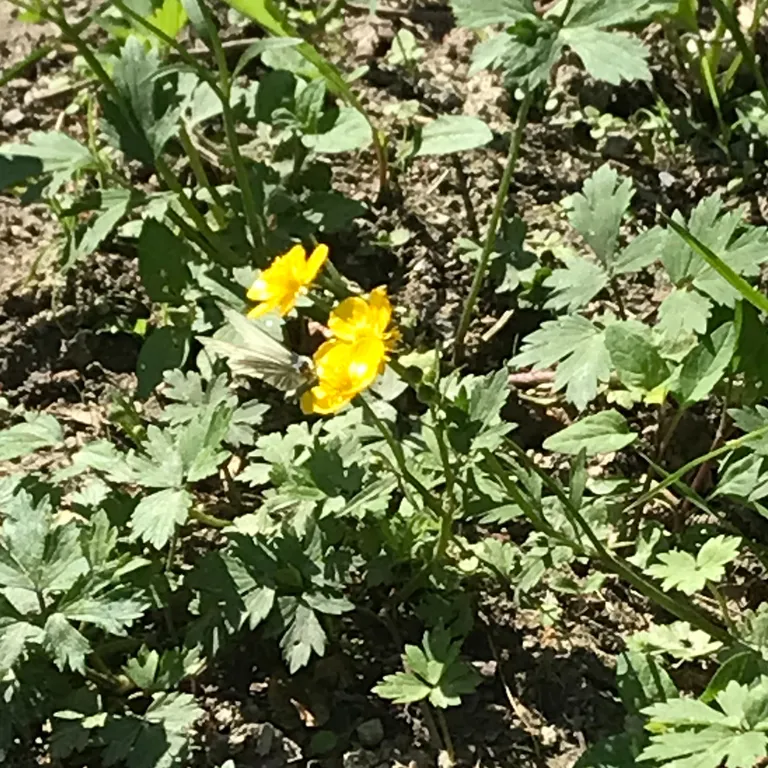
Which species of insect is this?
Pieris napi
